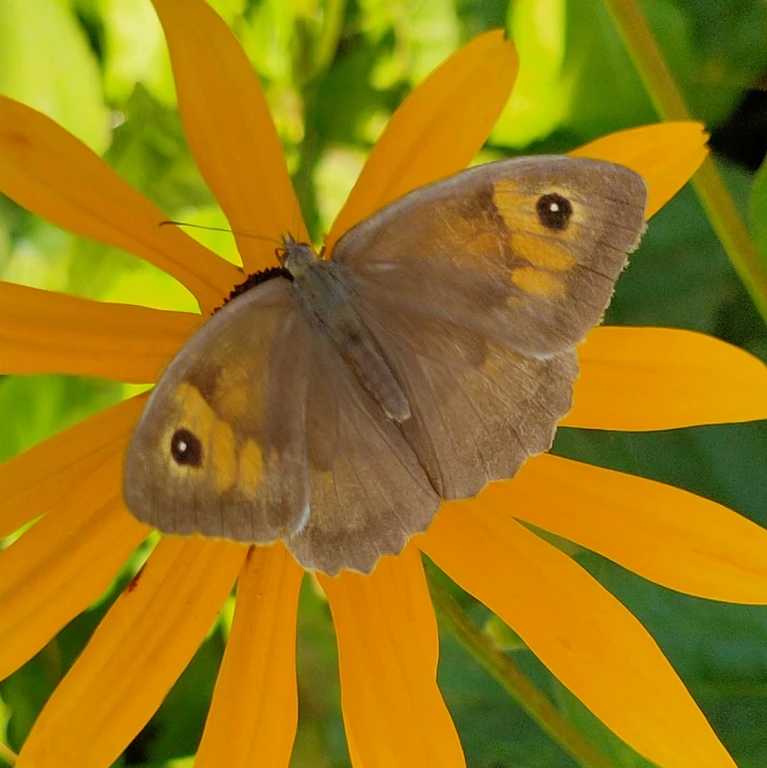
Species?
Maniola jurtina
